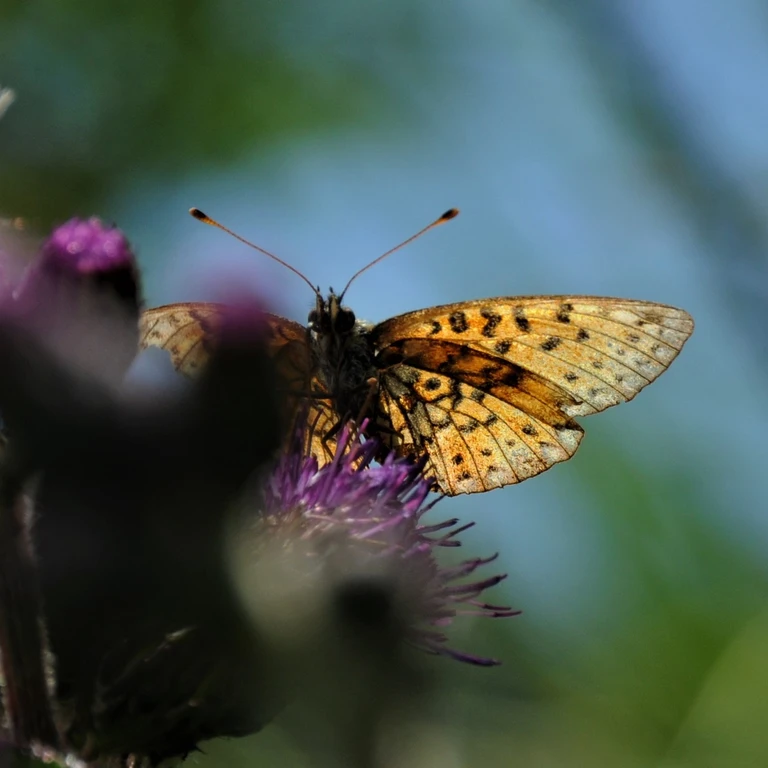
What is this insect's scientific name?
Boloria selene
